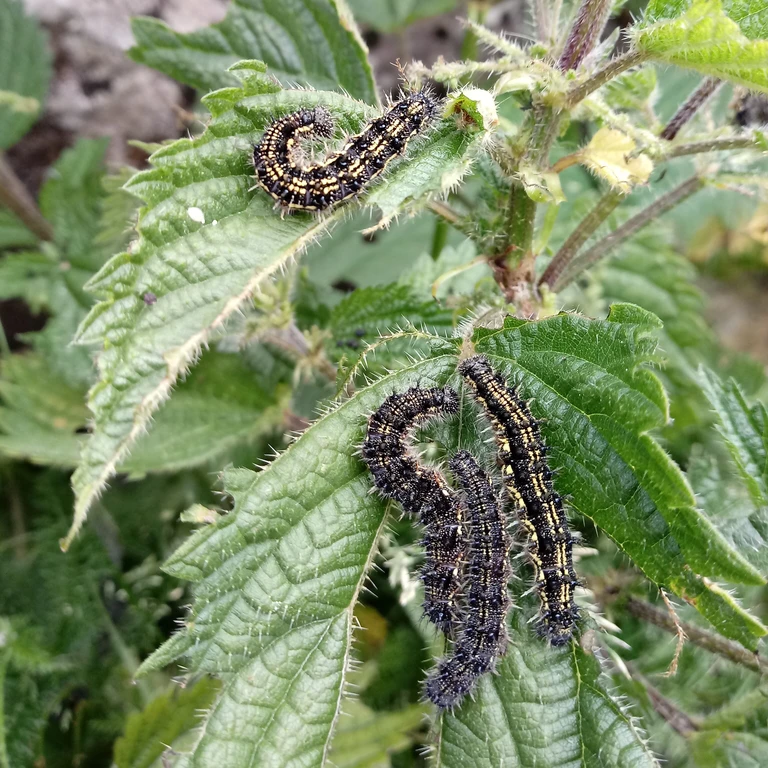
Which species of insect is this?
Aglais urticae
